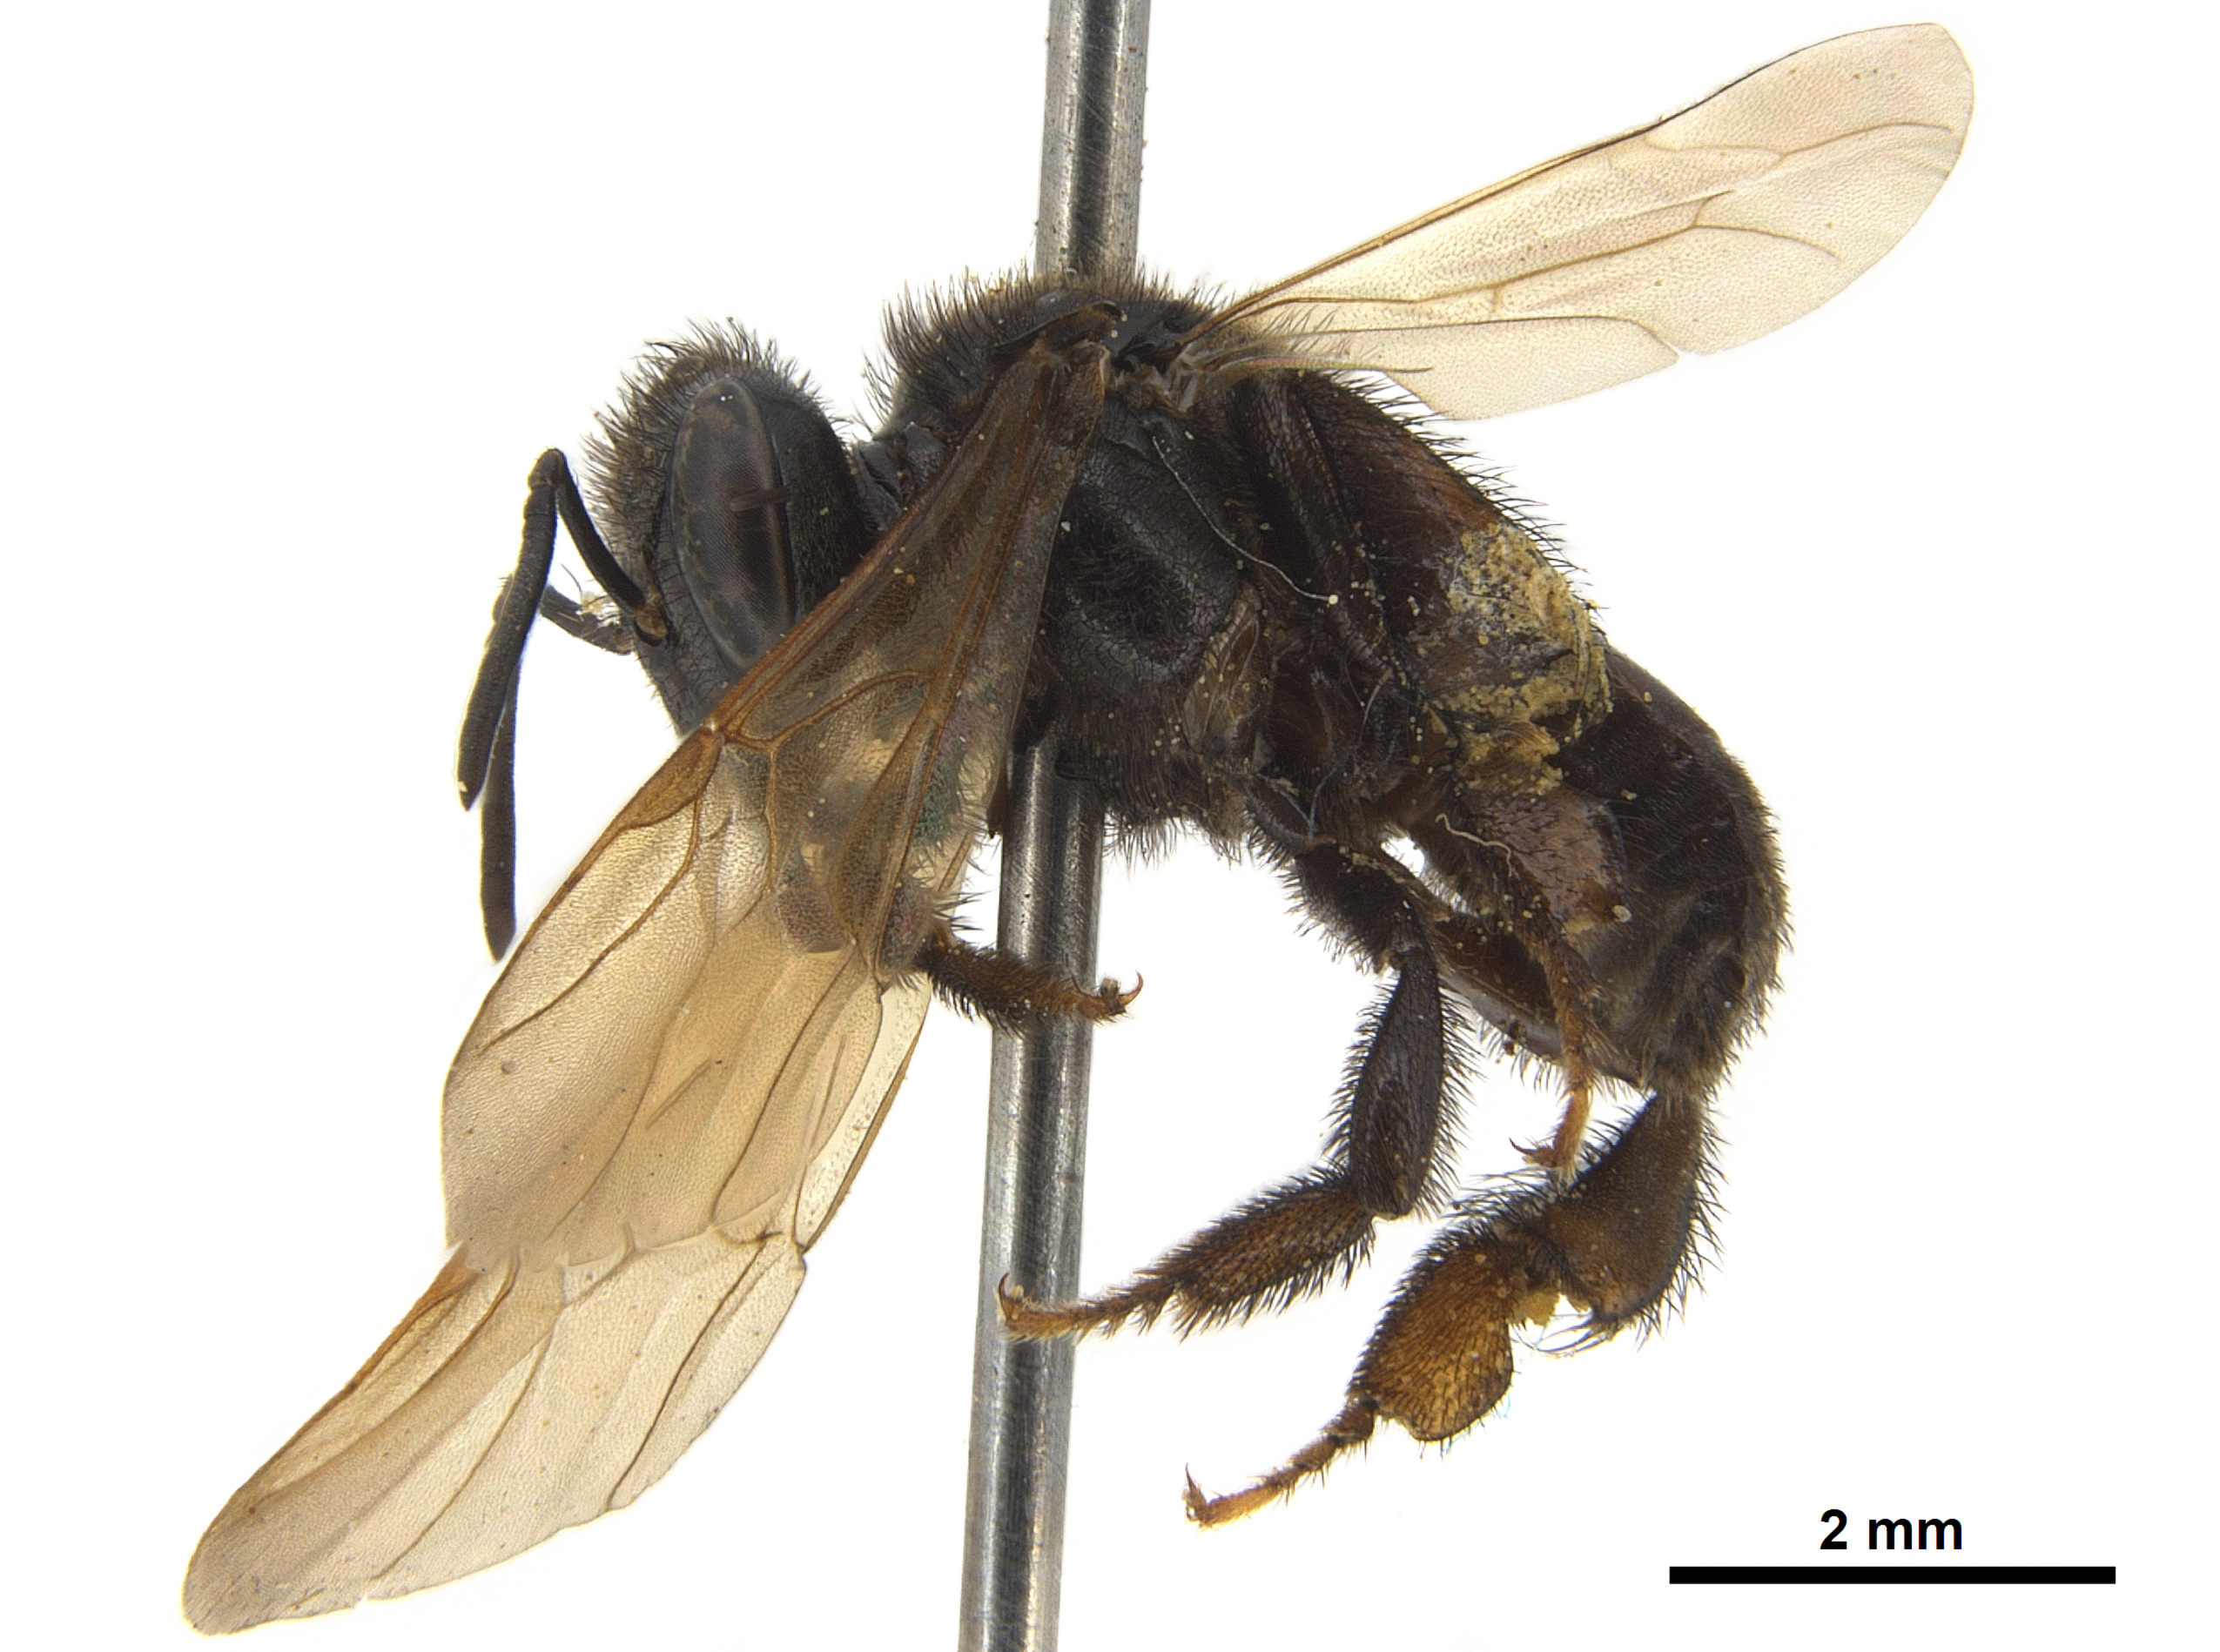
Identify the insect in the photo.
Meliwillea bivea
